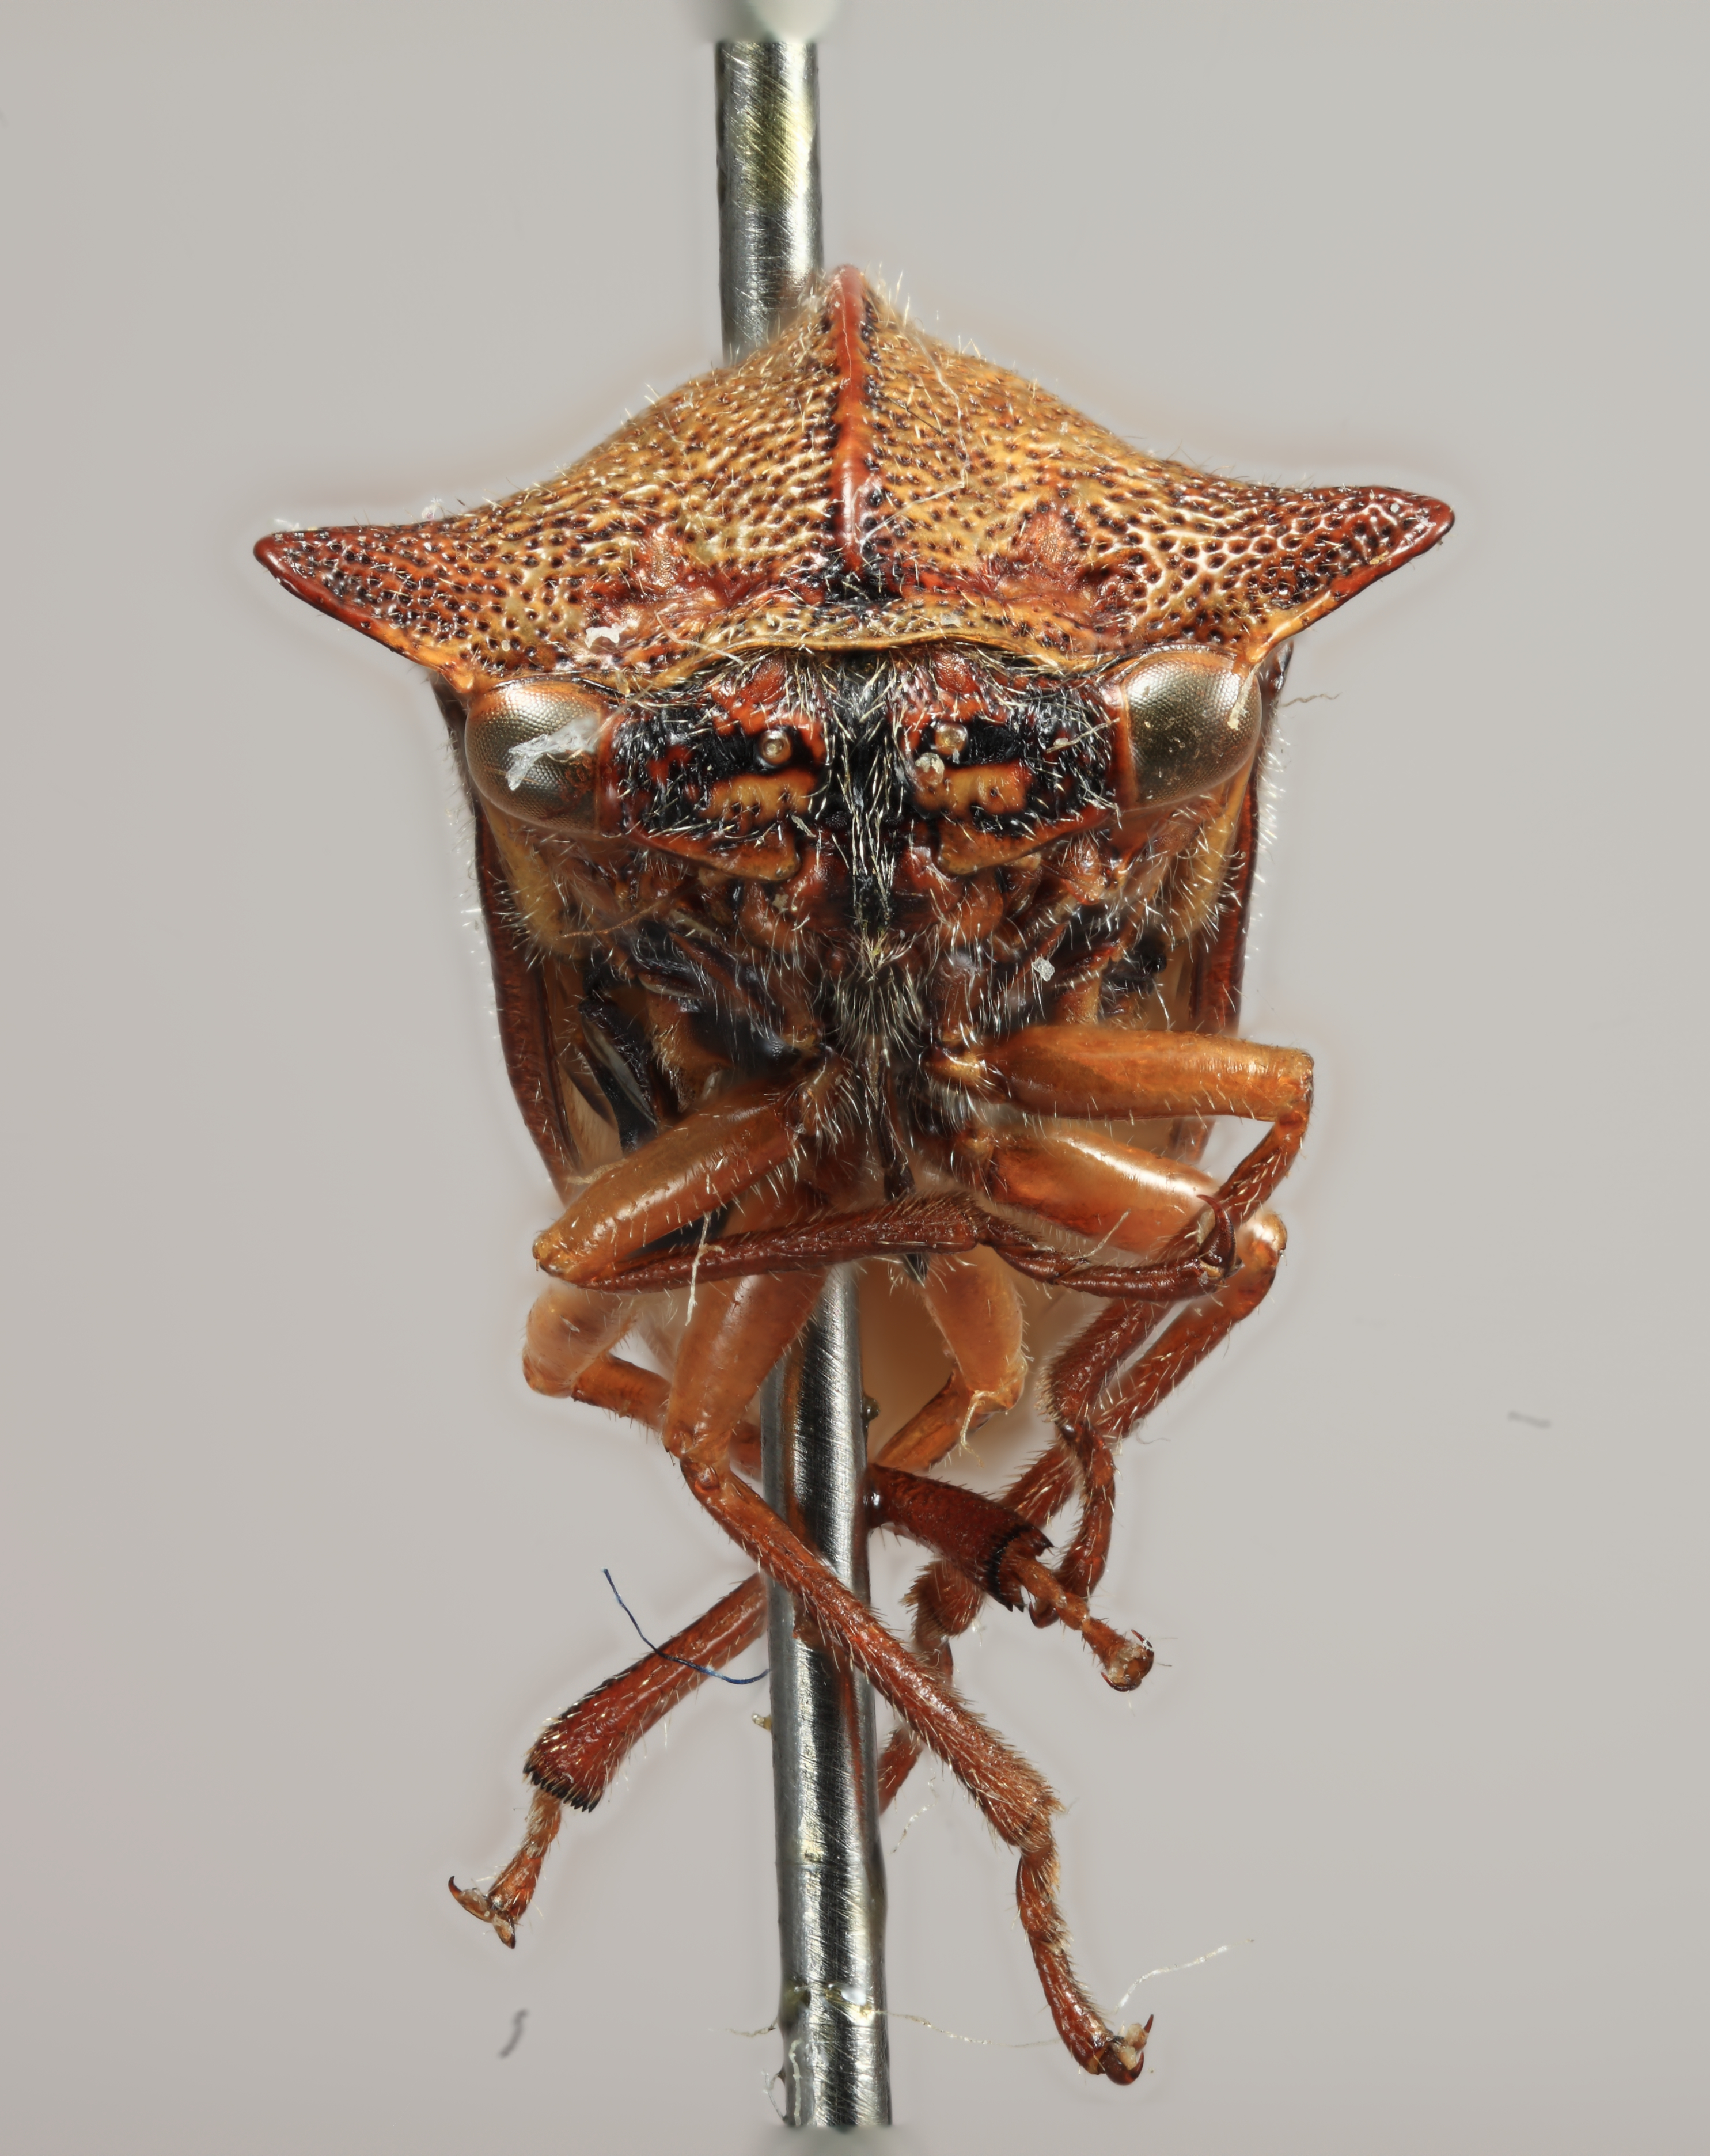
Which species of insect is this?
Alchisme henryi
